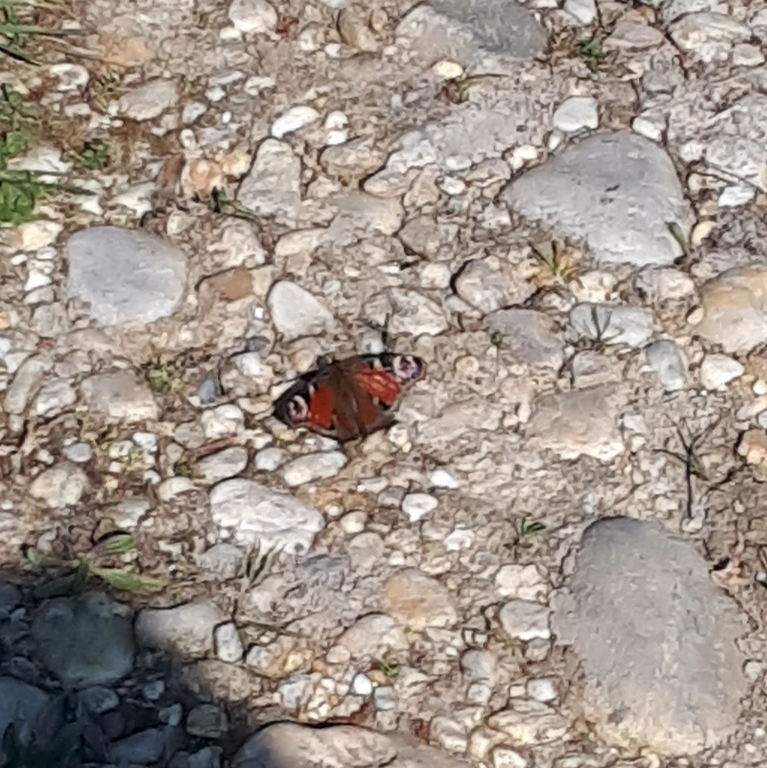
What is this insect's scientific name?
Aglais io
